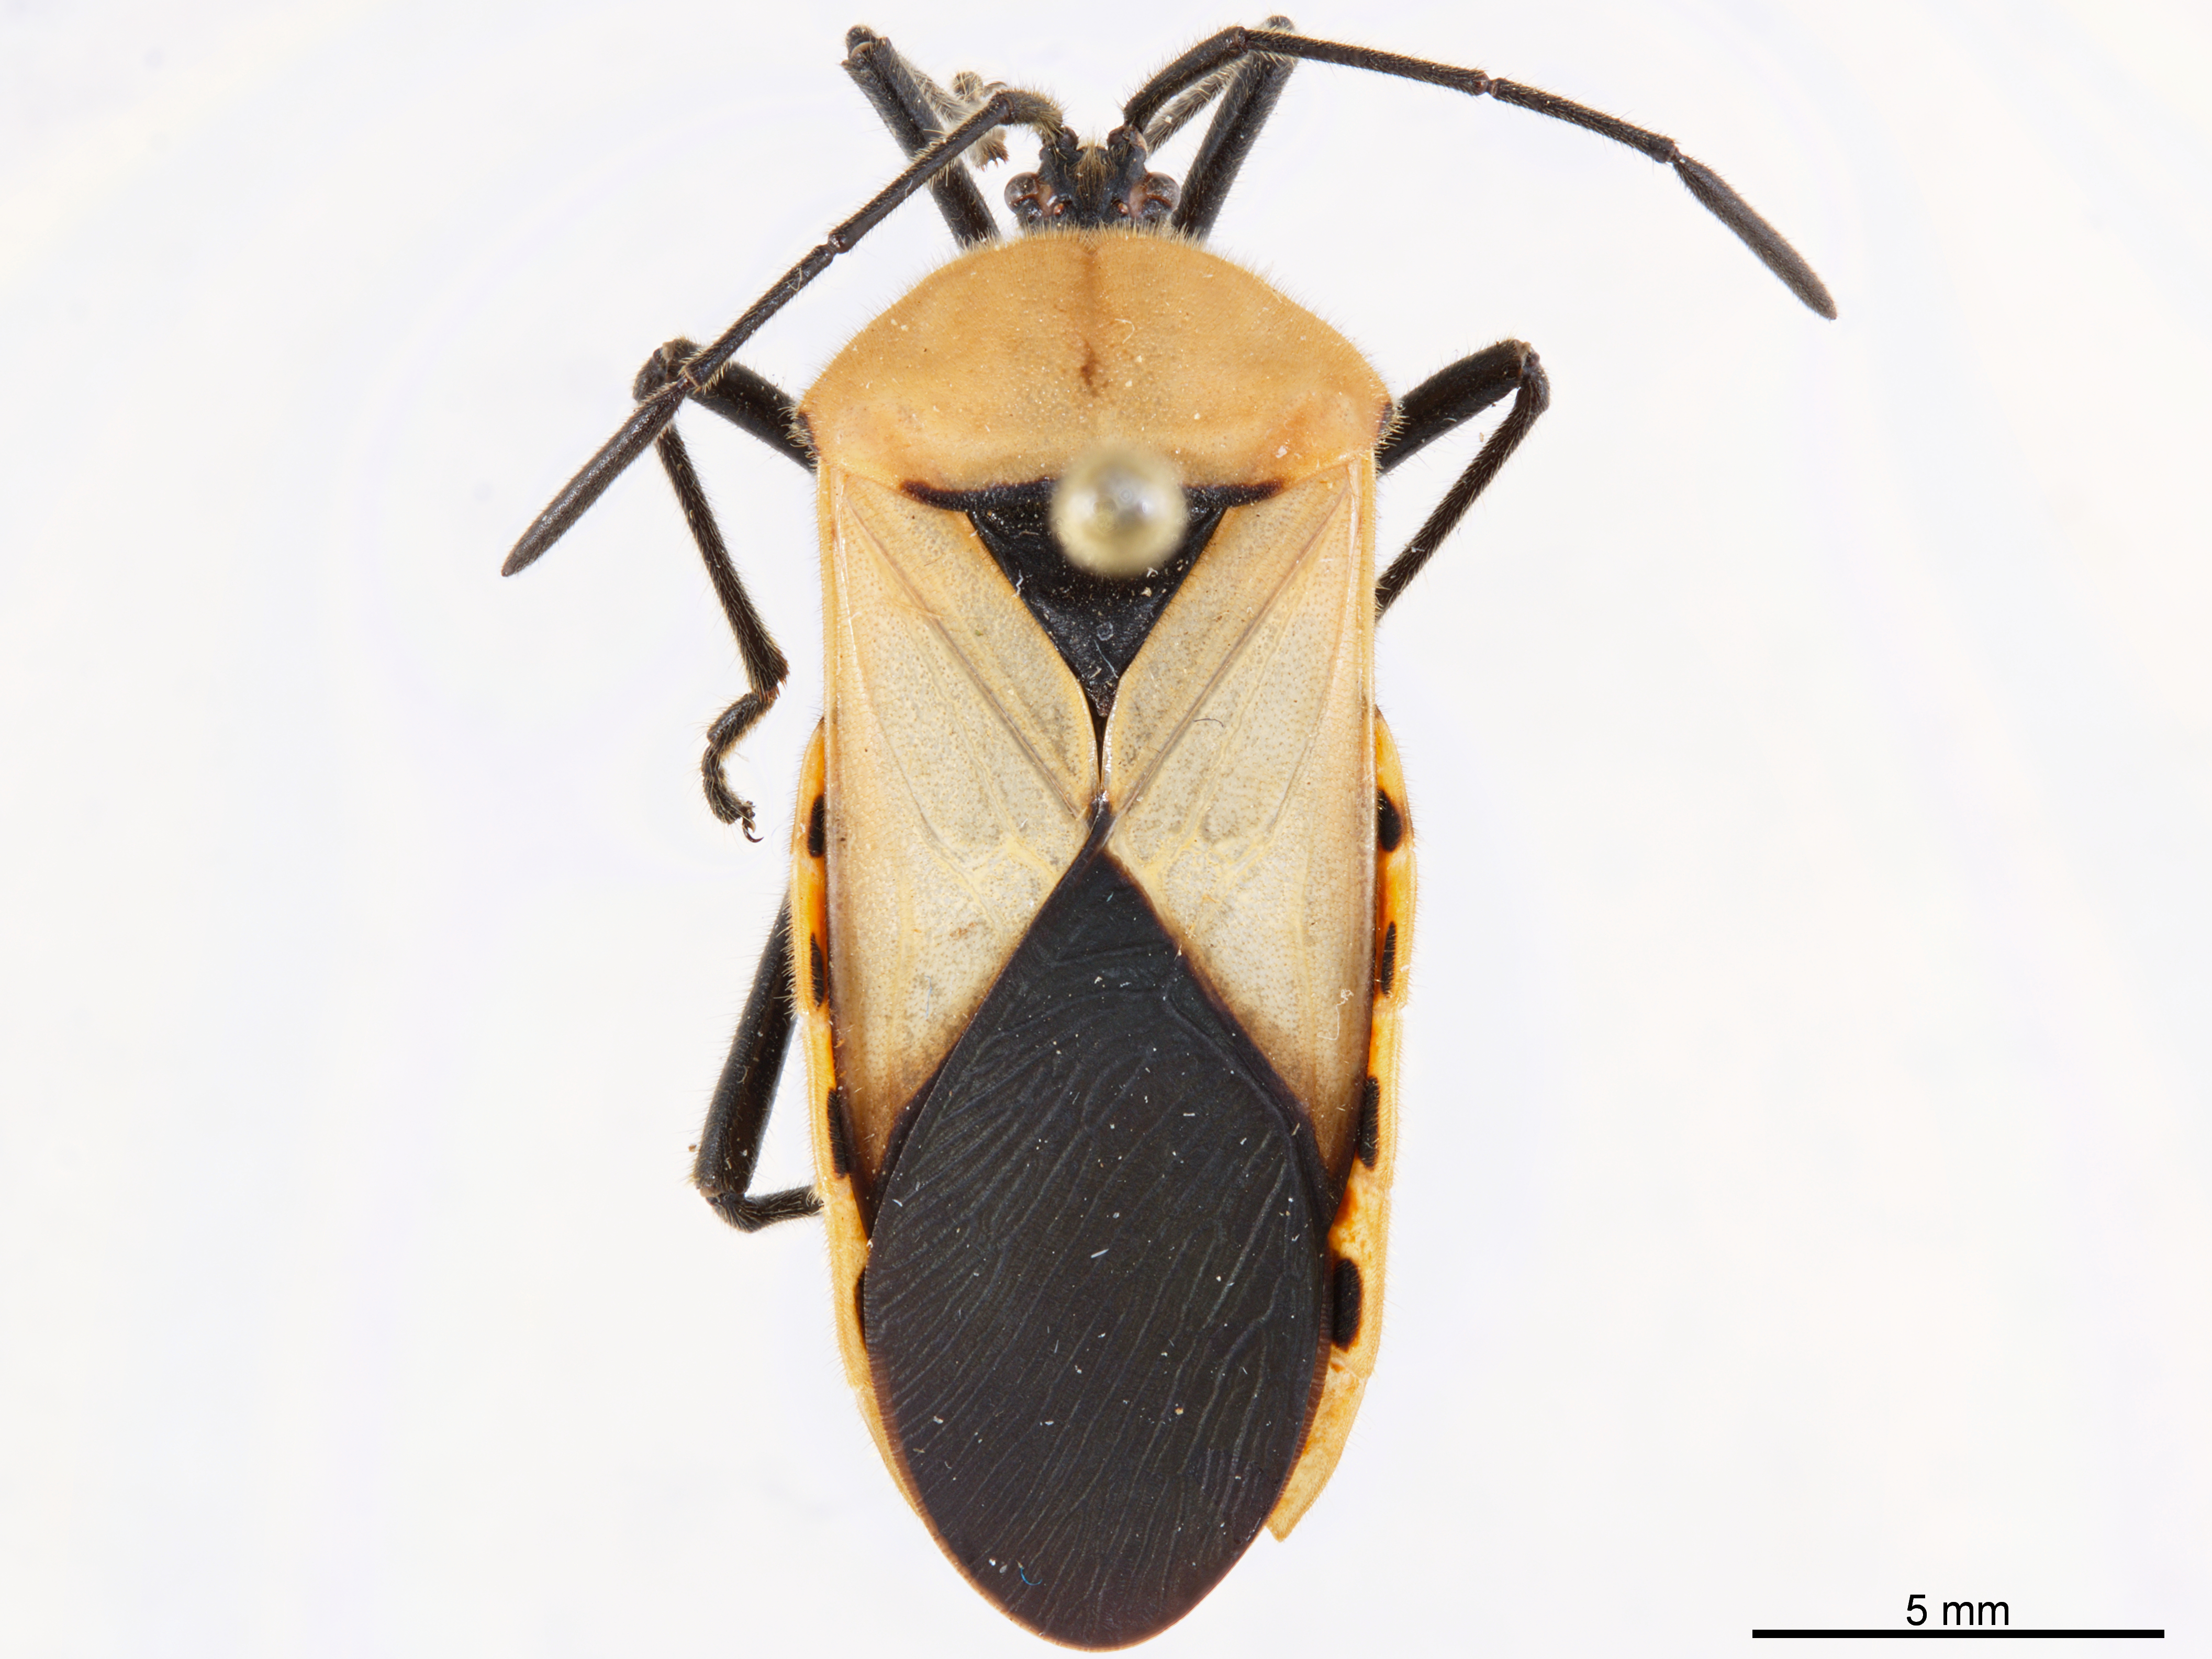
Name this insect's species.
Sephina gundlachi
